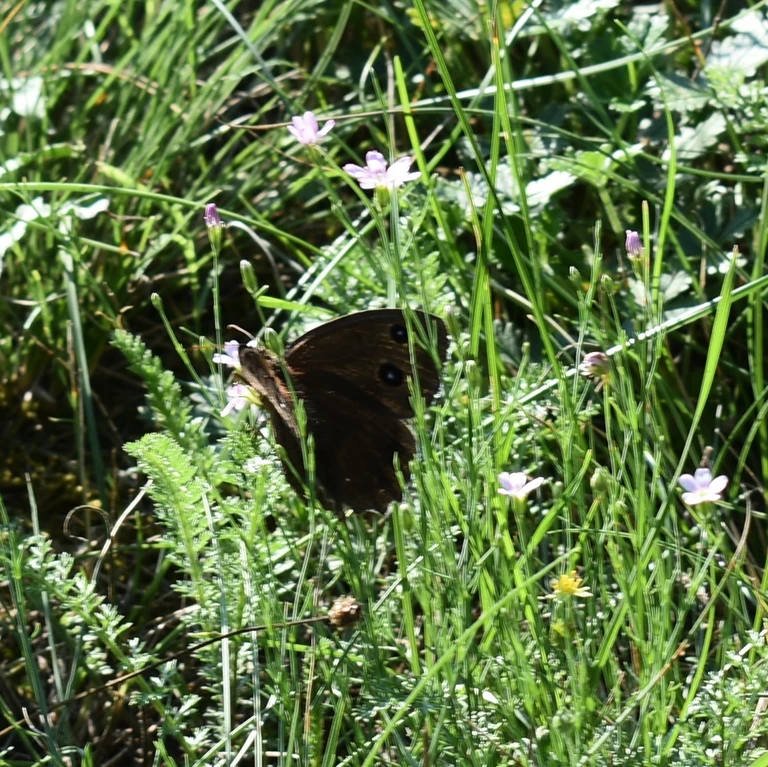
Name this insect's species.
Minois dryas
